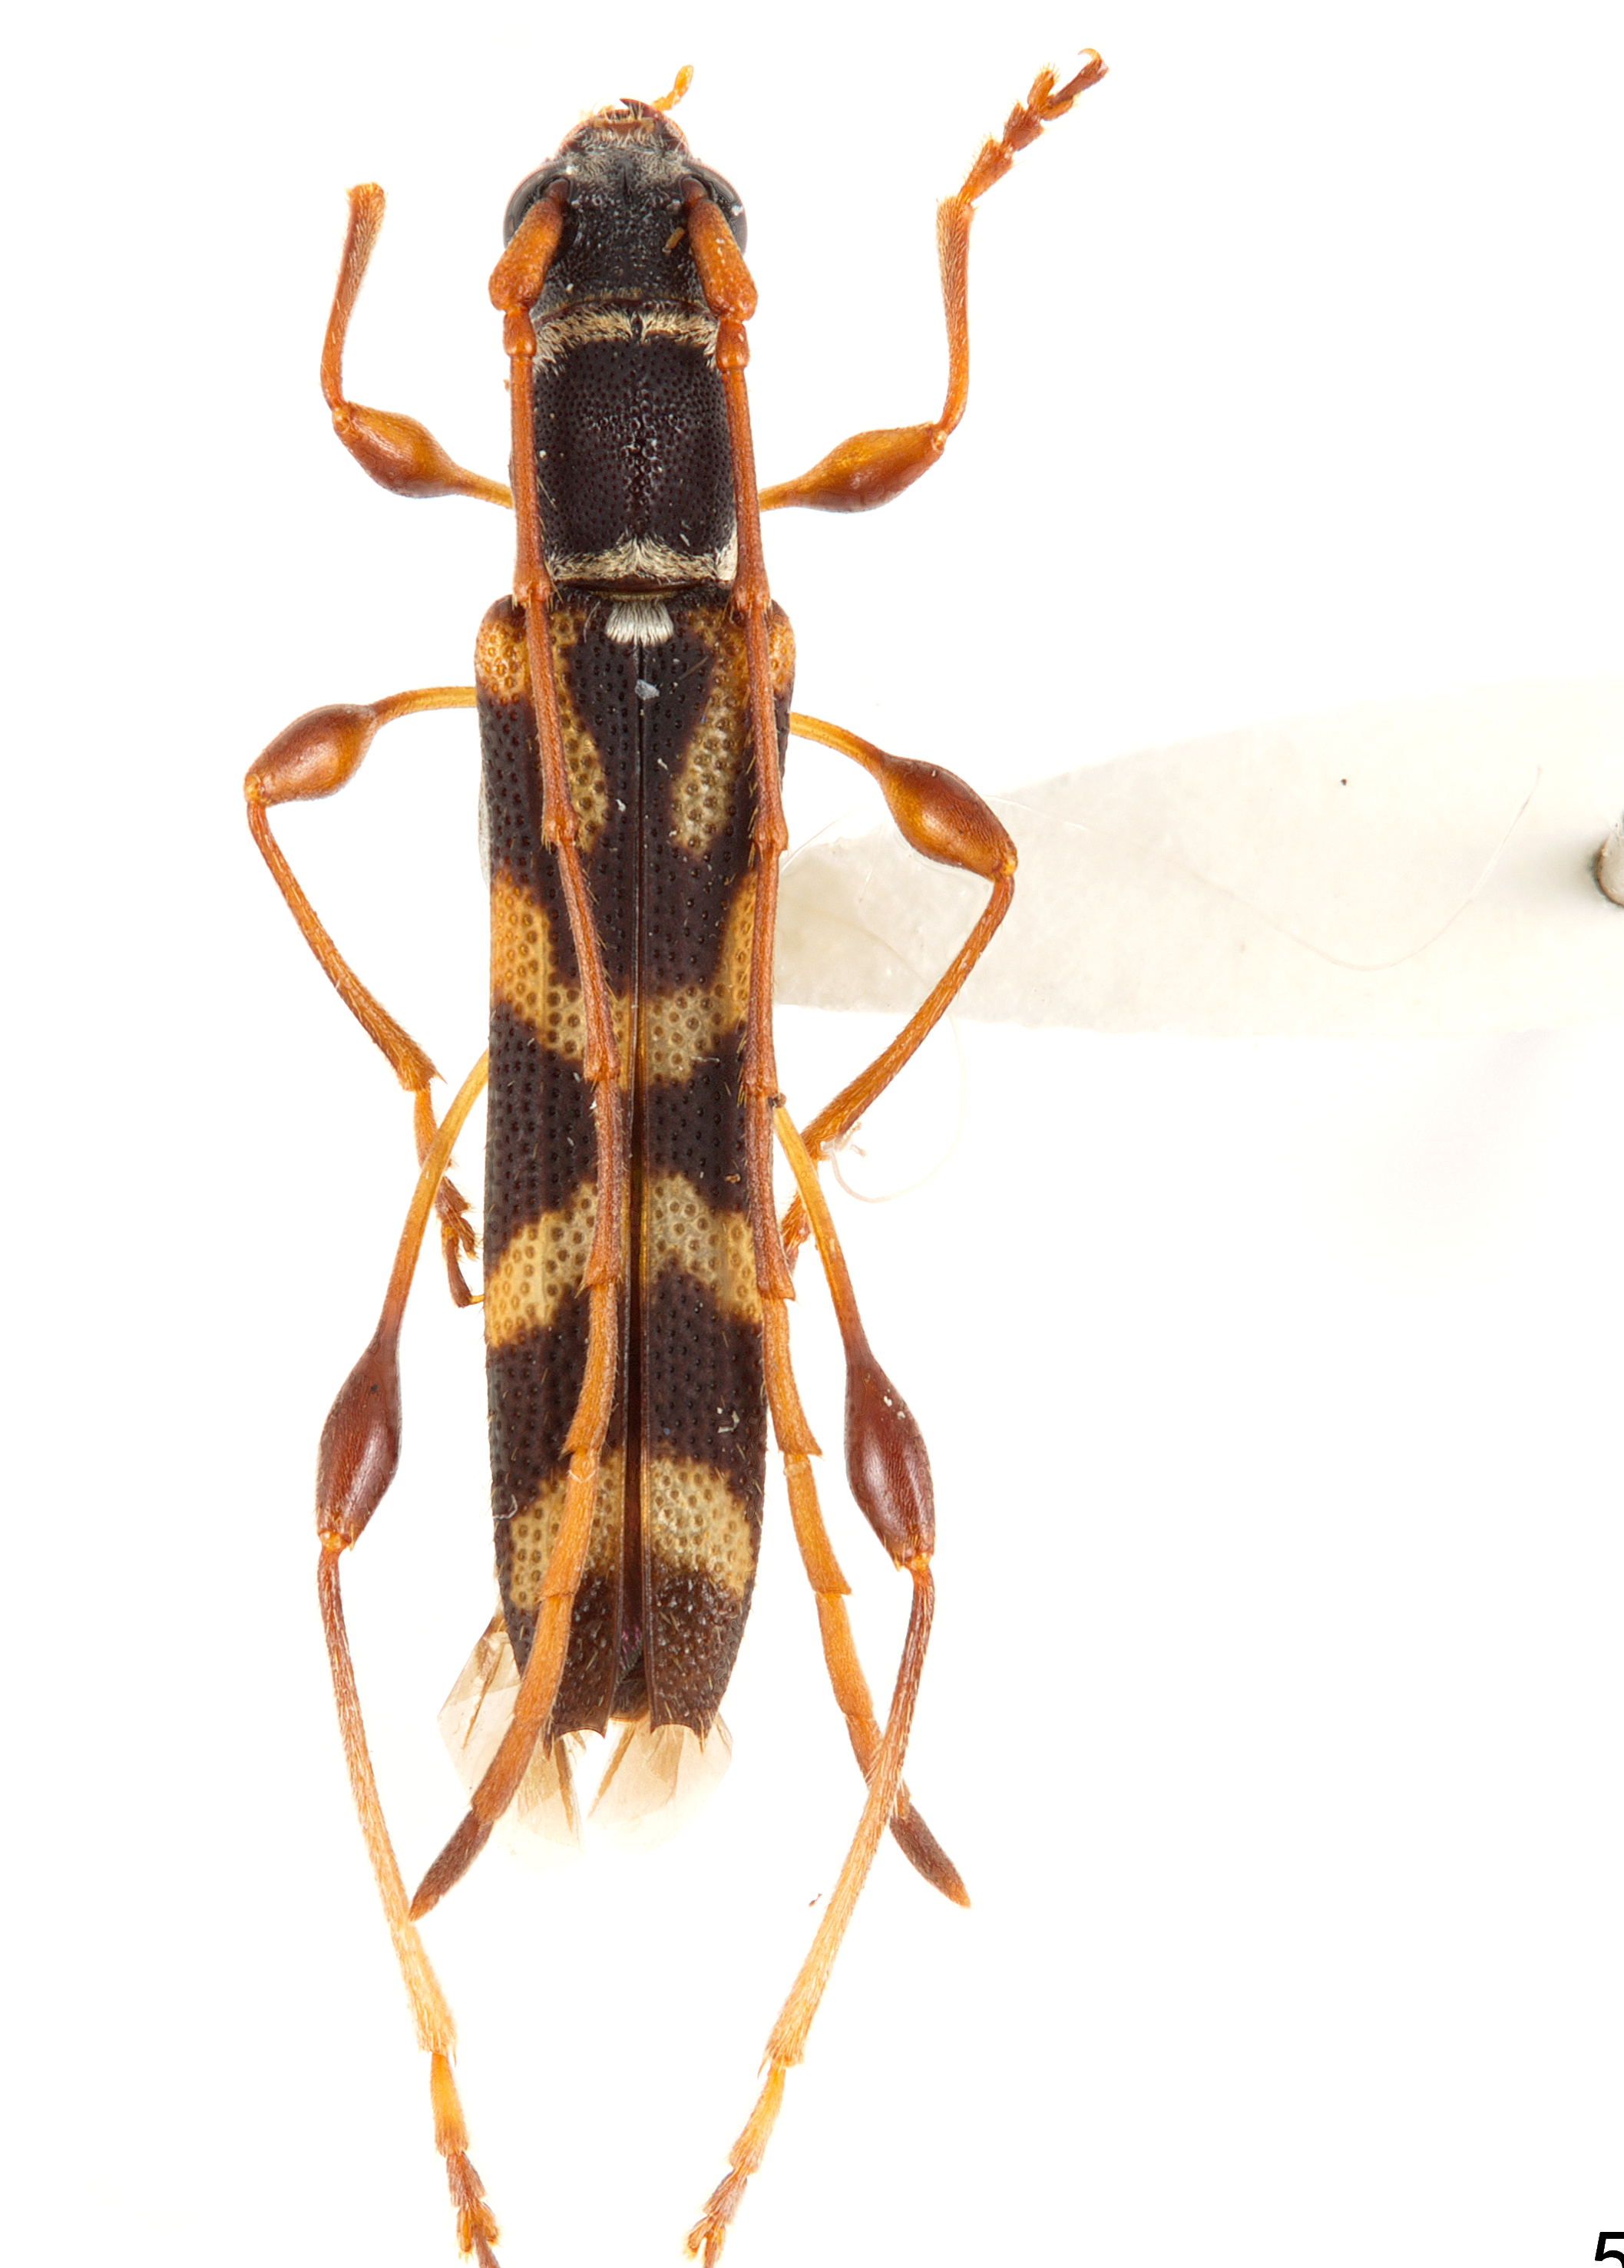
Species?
Cleomenes takiguchii
